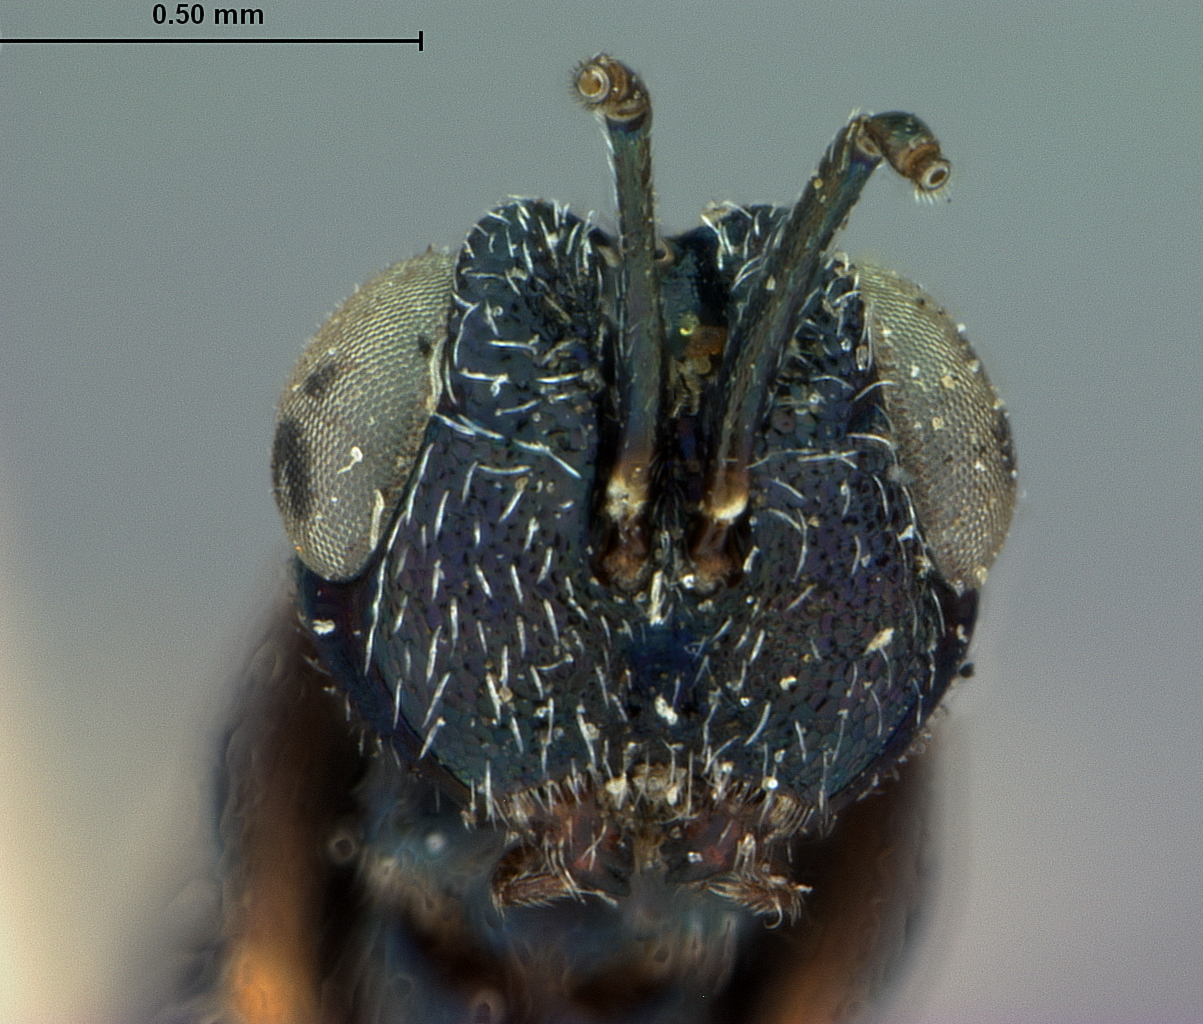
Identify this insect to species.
Ratzebemia hubbardii
